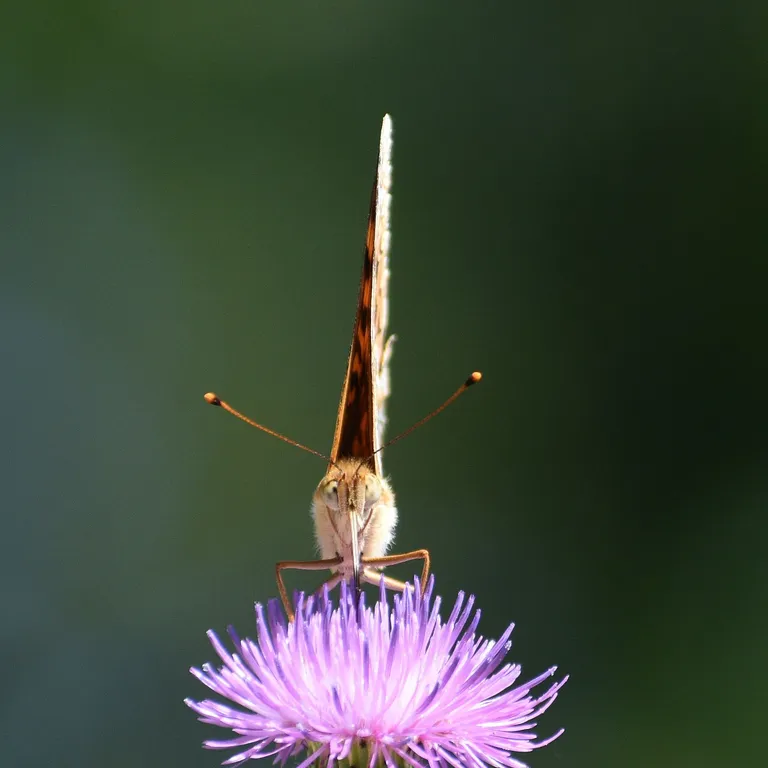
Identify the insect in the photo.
Fabriciana adippe
